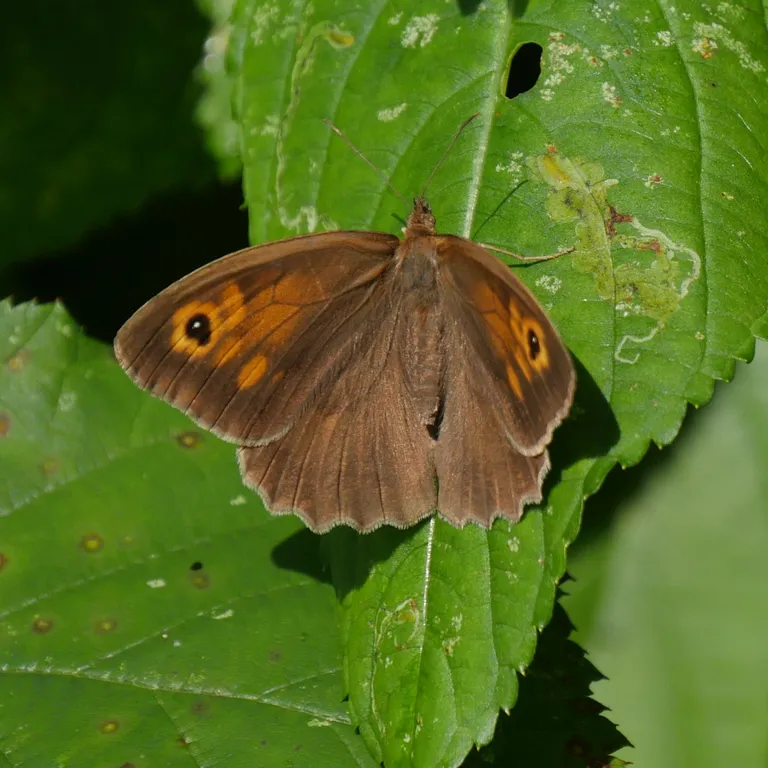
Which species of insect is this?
Maniola jurtina
